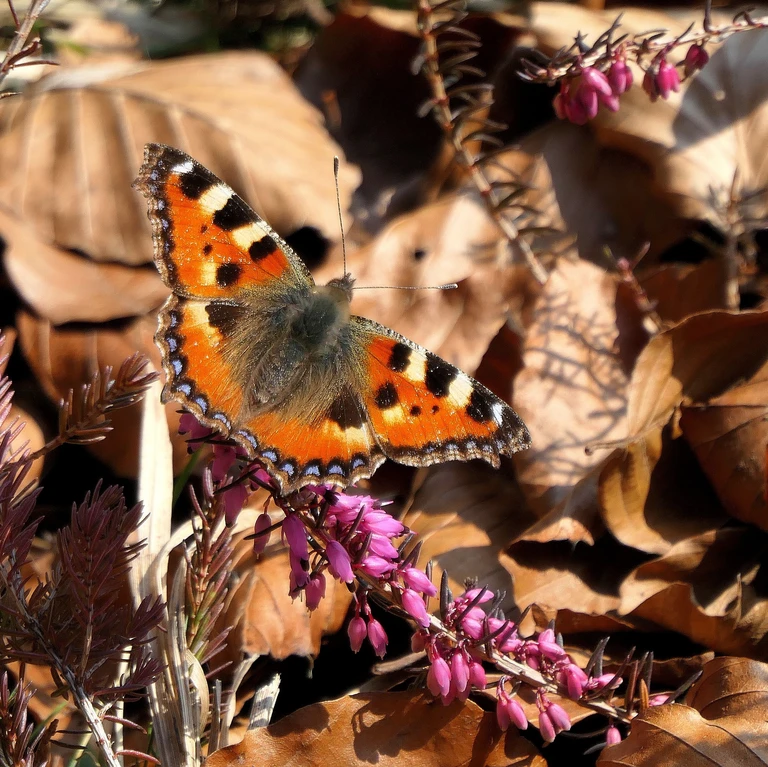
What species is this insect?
Aglais urticae
